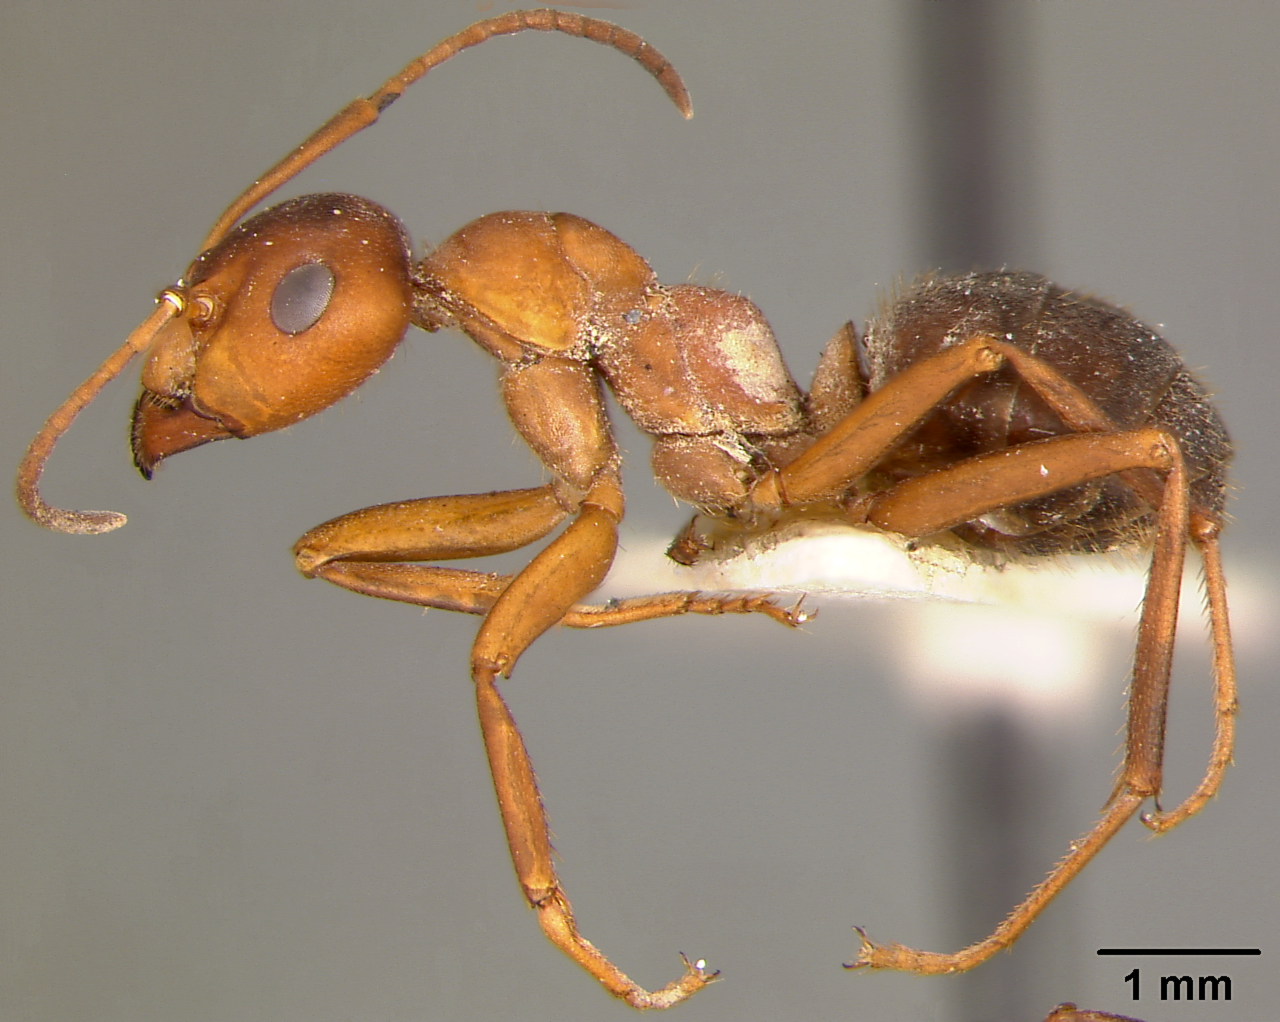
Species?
Formica truncicola
